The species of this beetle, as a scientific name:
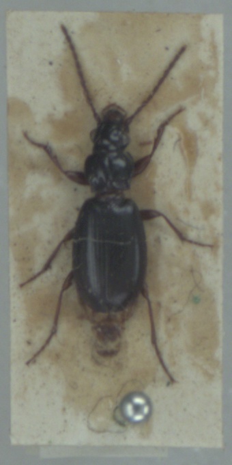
Patrobus atrorufus
